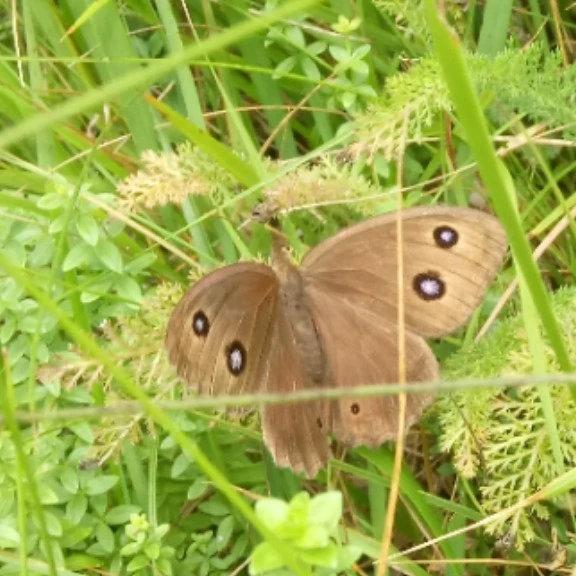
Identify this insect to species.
Minois dryas
